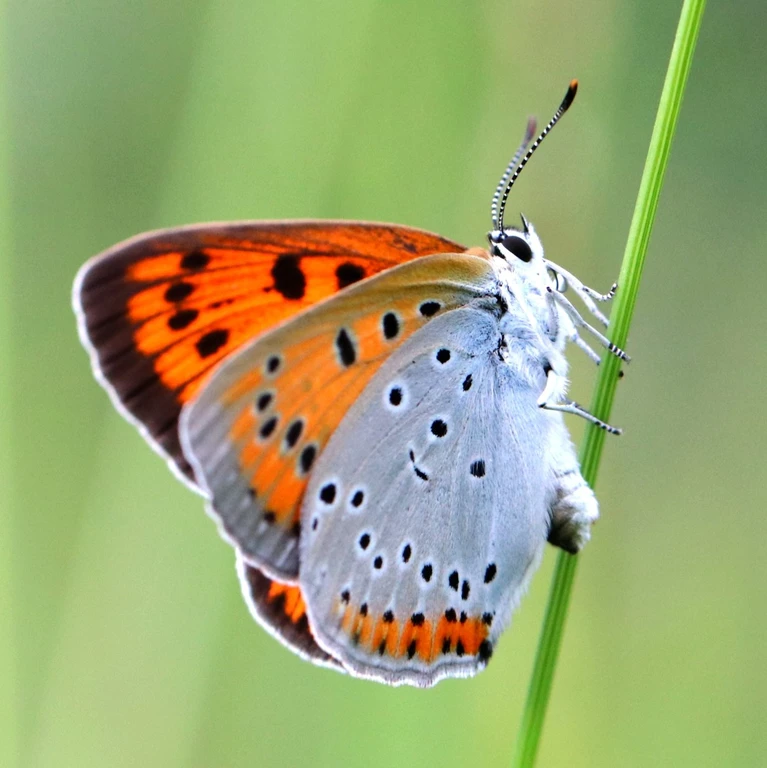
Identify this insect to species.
Lycaena dispar
